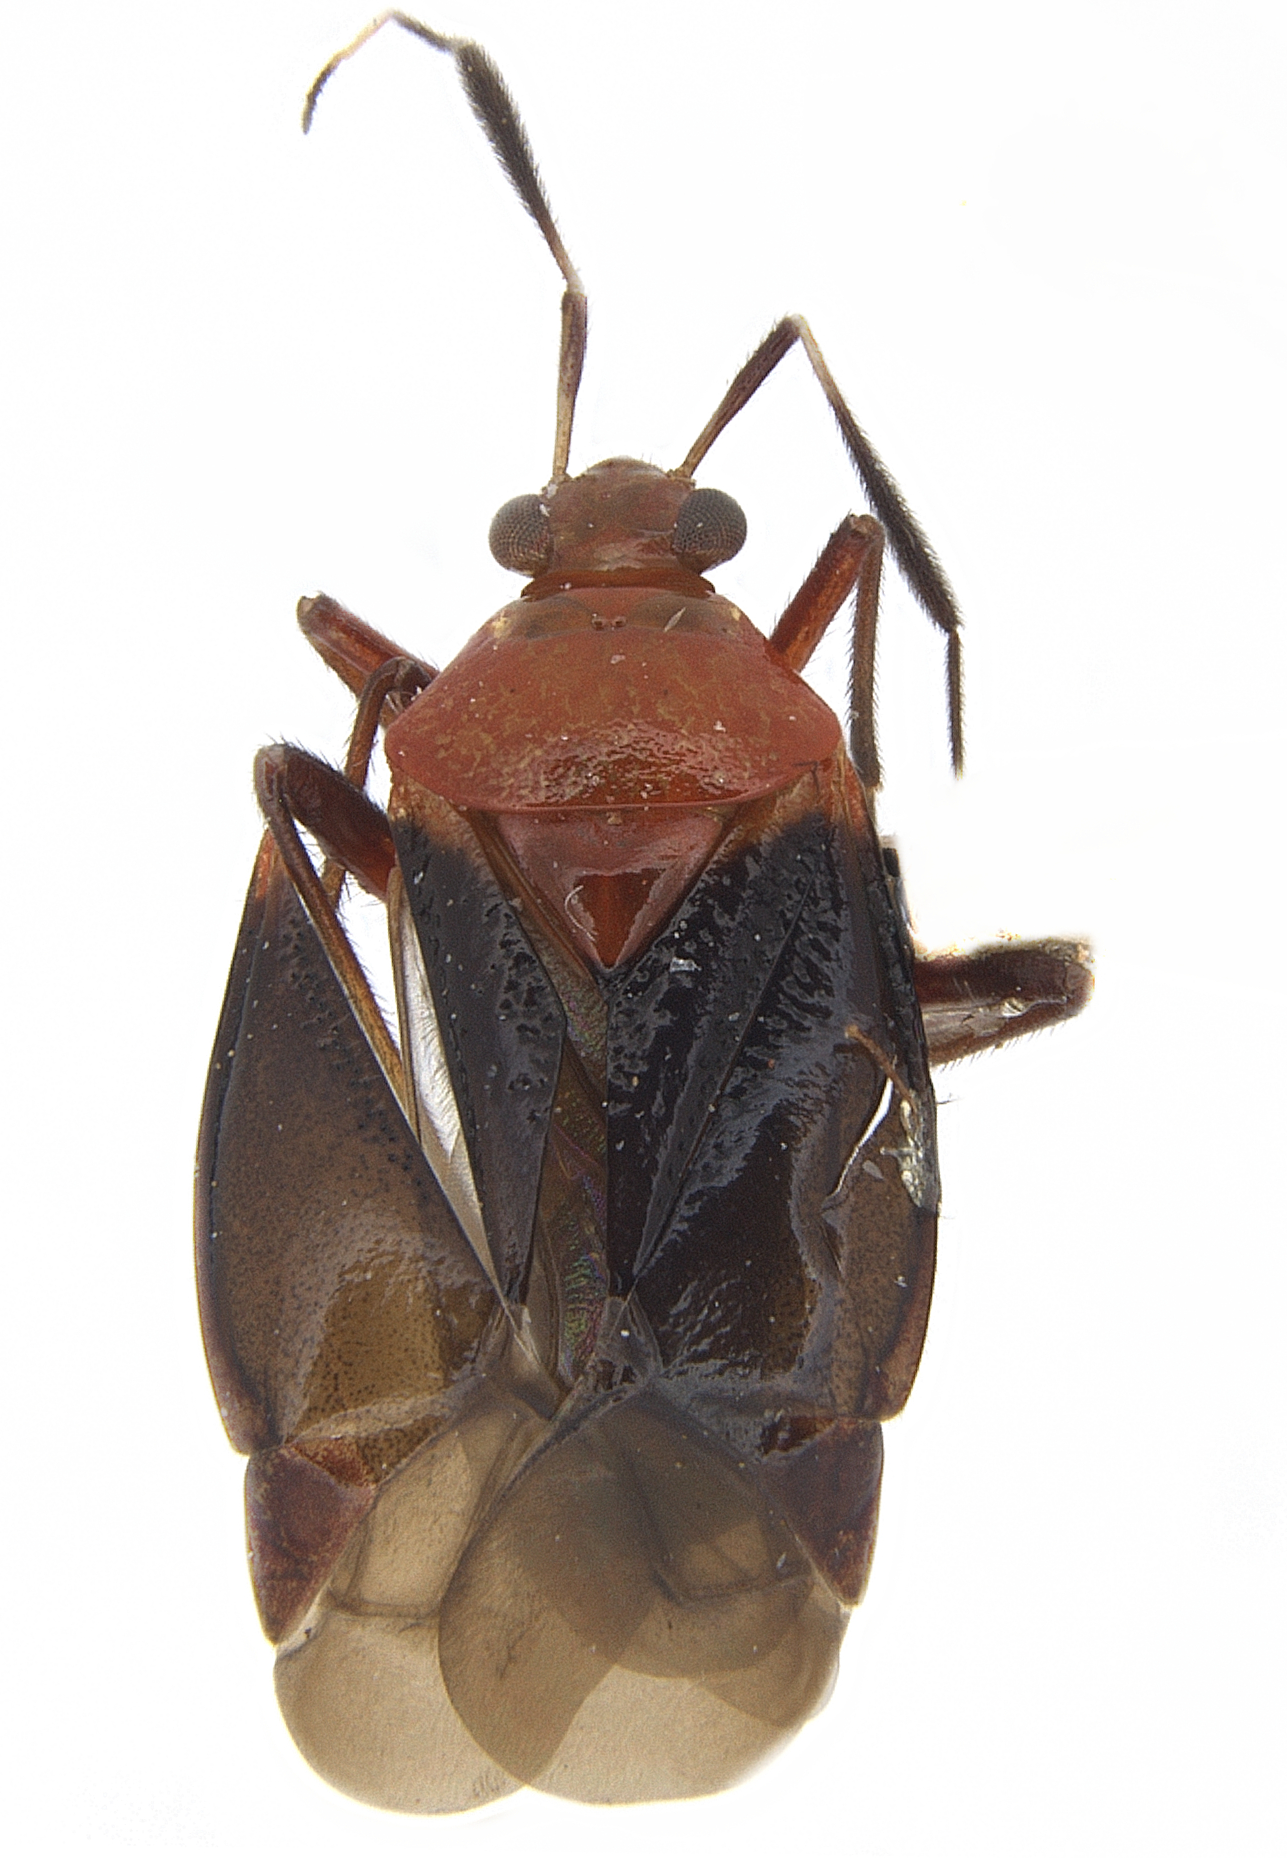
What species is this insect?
Araspus parcepunctatus
